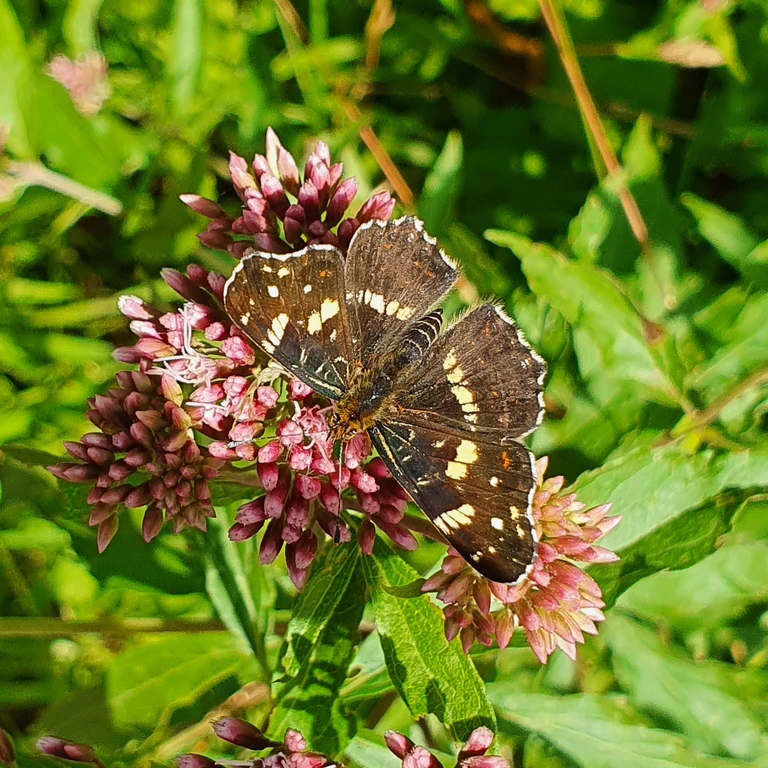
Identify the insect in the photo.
Araschnia levana
